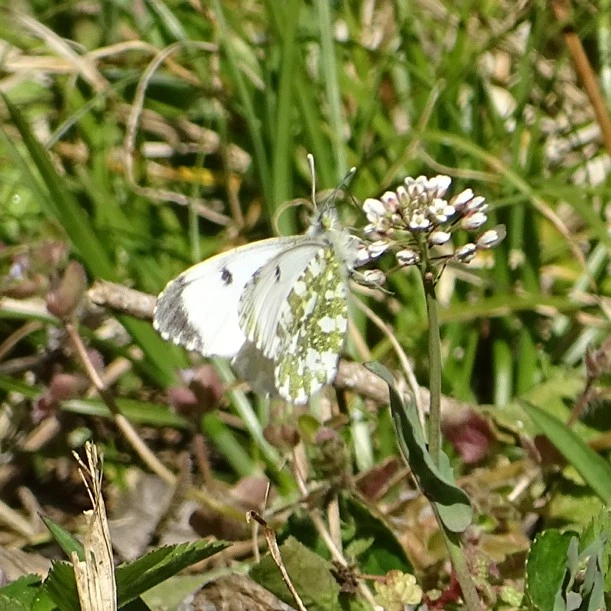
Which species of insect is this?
Anthocharis cardamines
